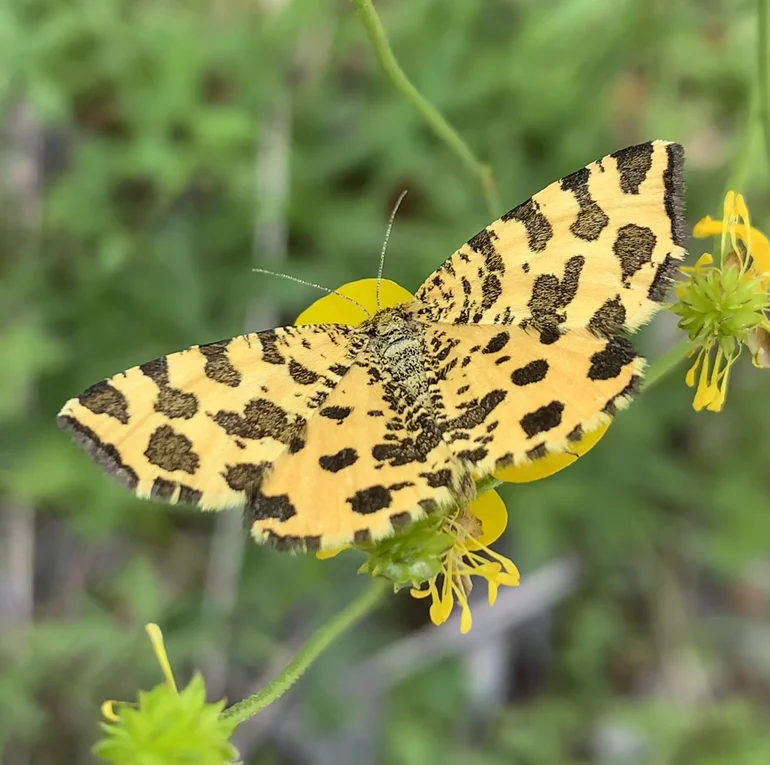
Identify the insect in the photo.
Pseudopanthera macularia
